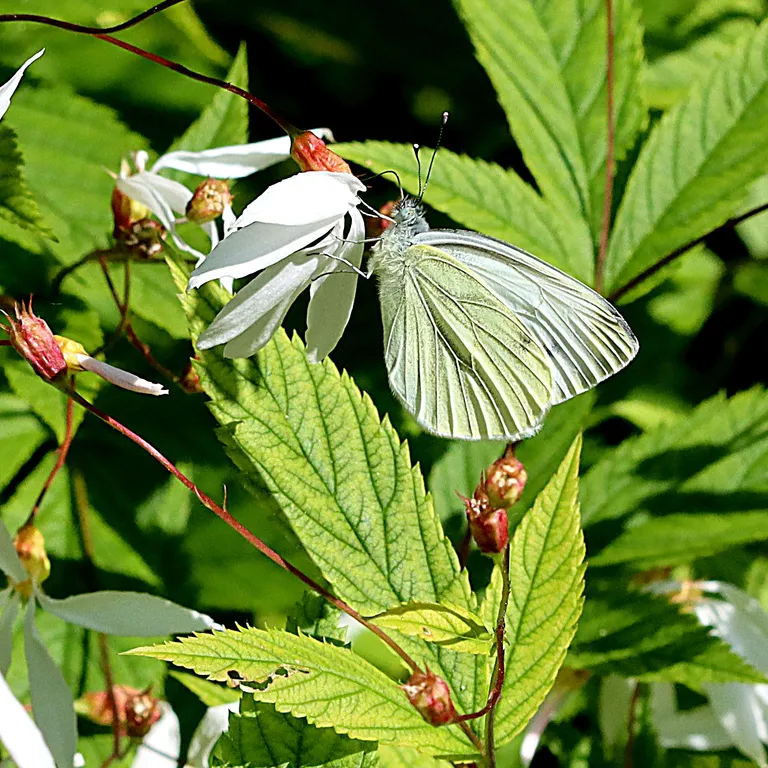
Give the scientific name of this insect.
Pieris napi
